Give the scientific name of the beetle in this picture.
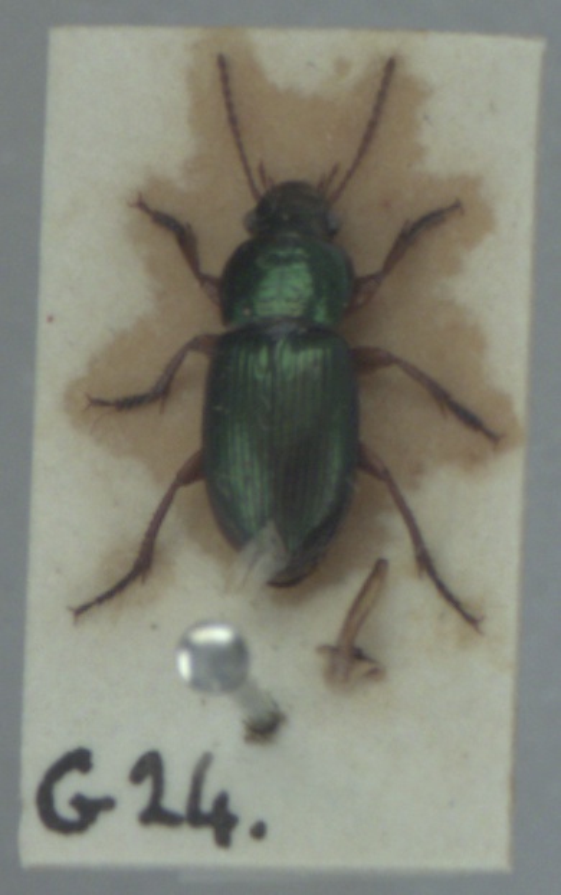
Harpalus affinis
